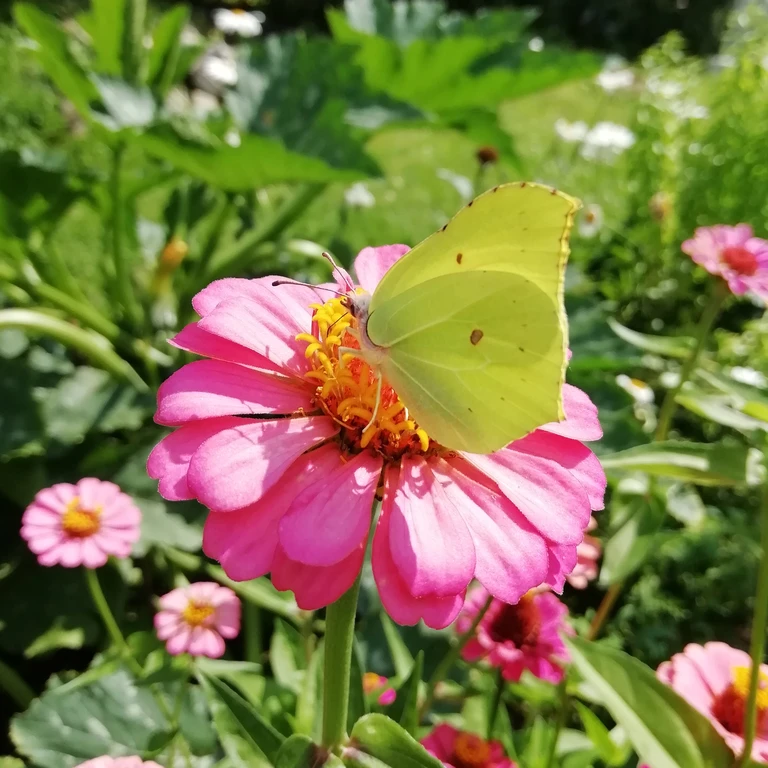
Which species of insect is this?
Gonepteryx rhamni
